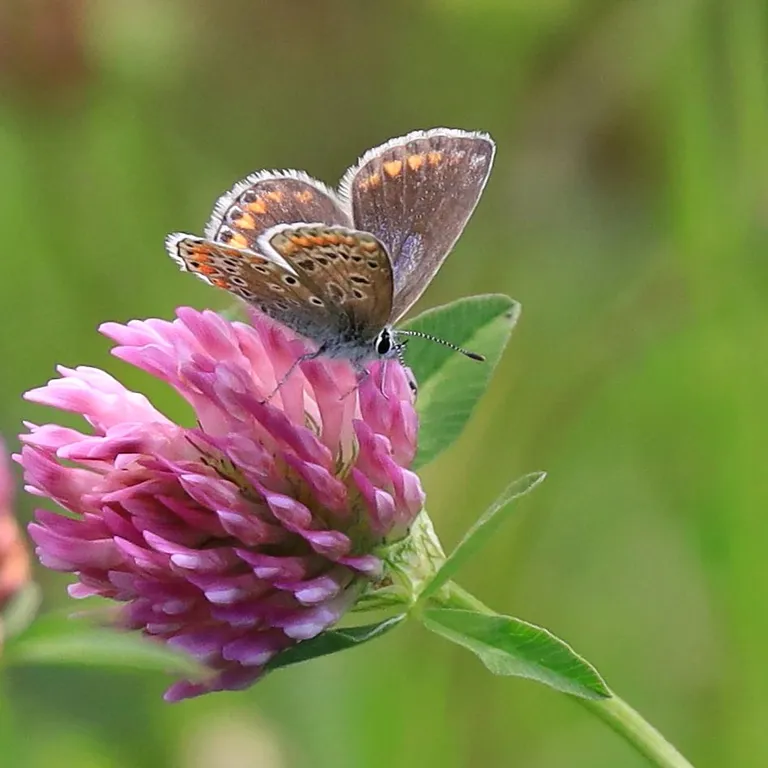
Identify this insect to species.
Polyommatus icarus
